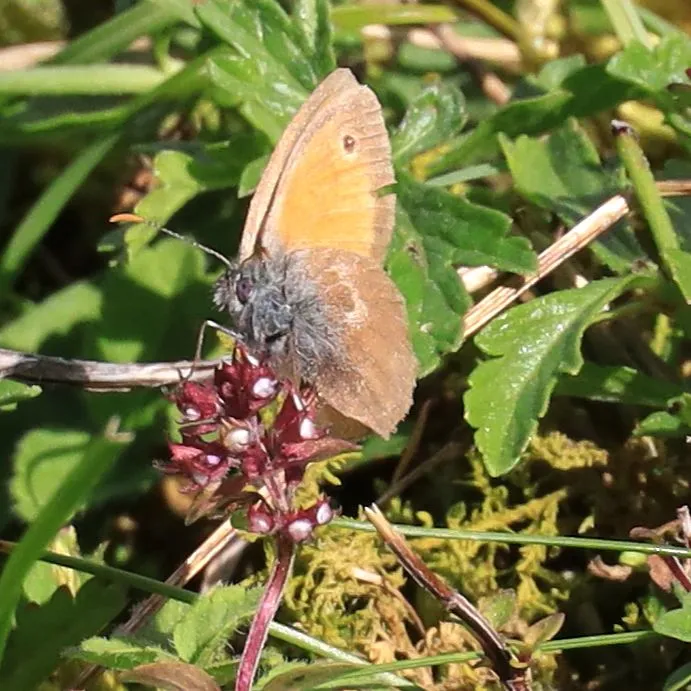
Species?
Coenonympha pamphilus
